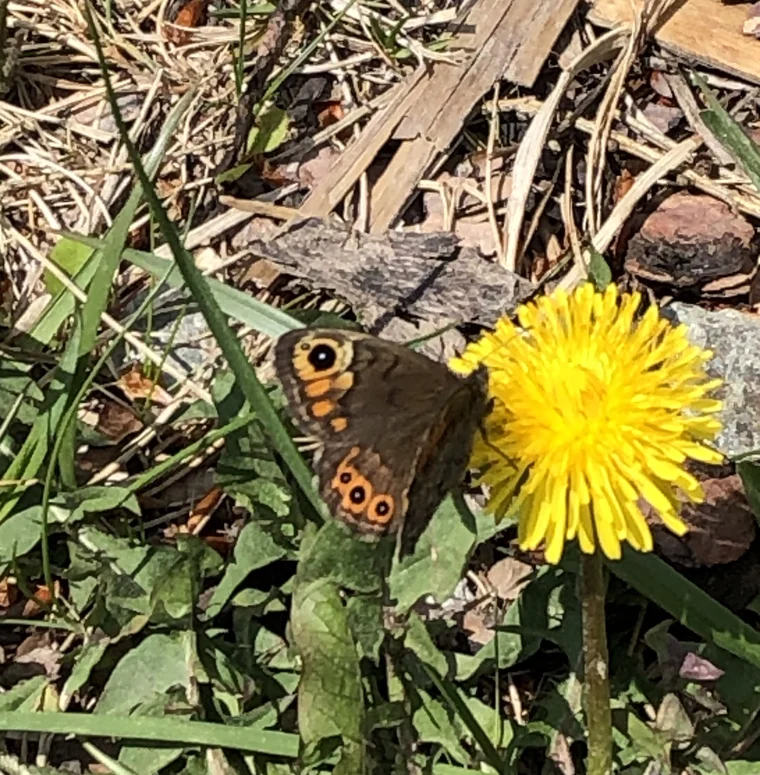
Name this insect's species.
Lasiommata petropolitana (also Pararge petropolitana)
